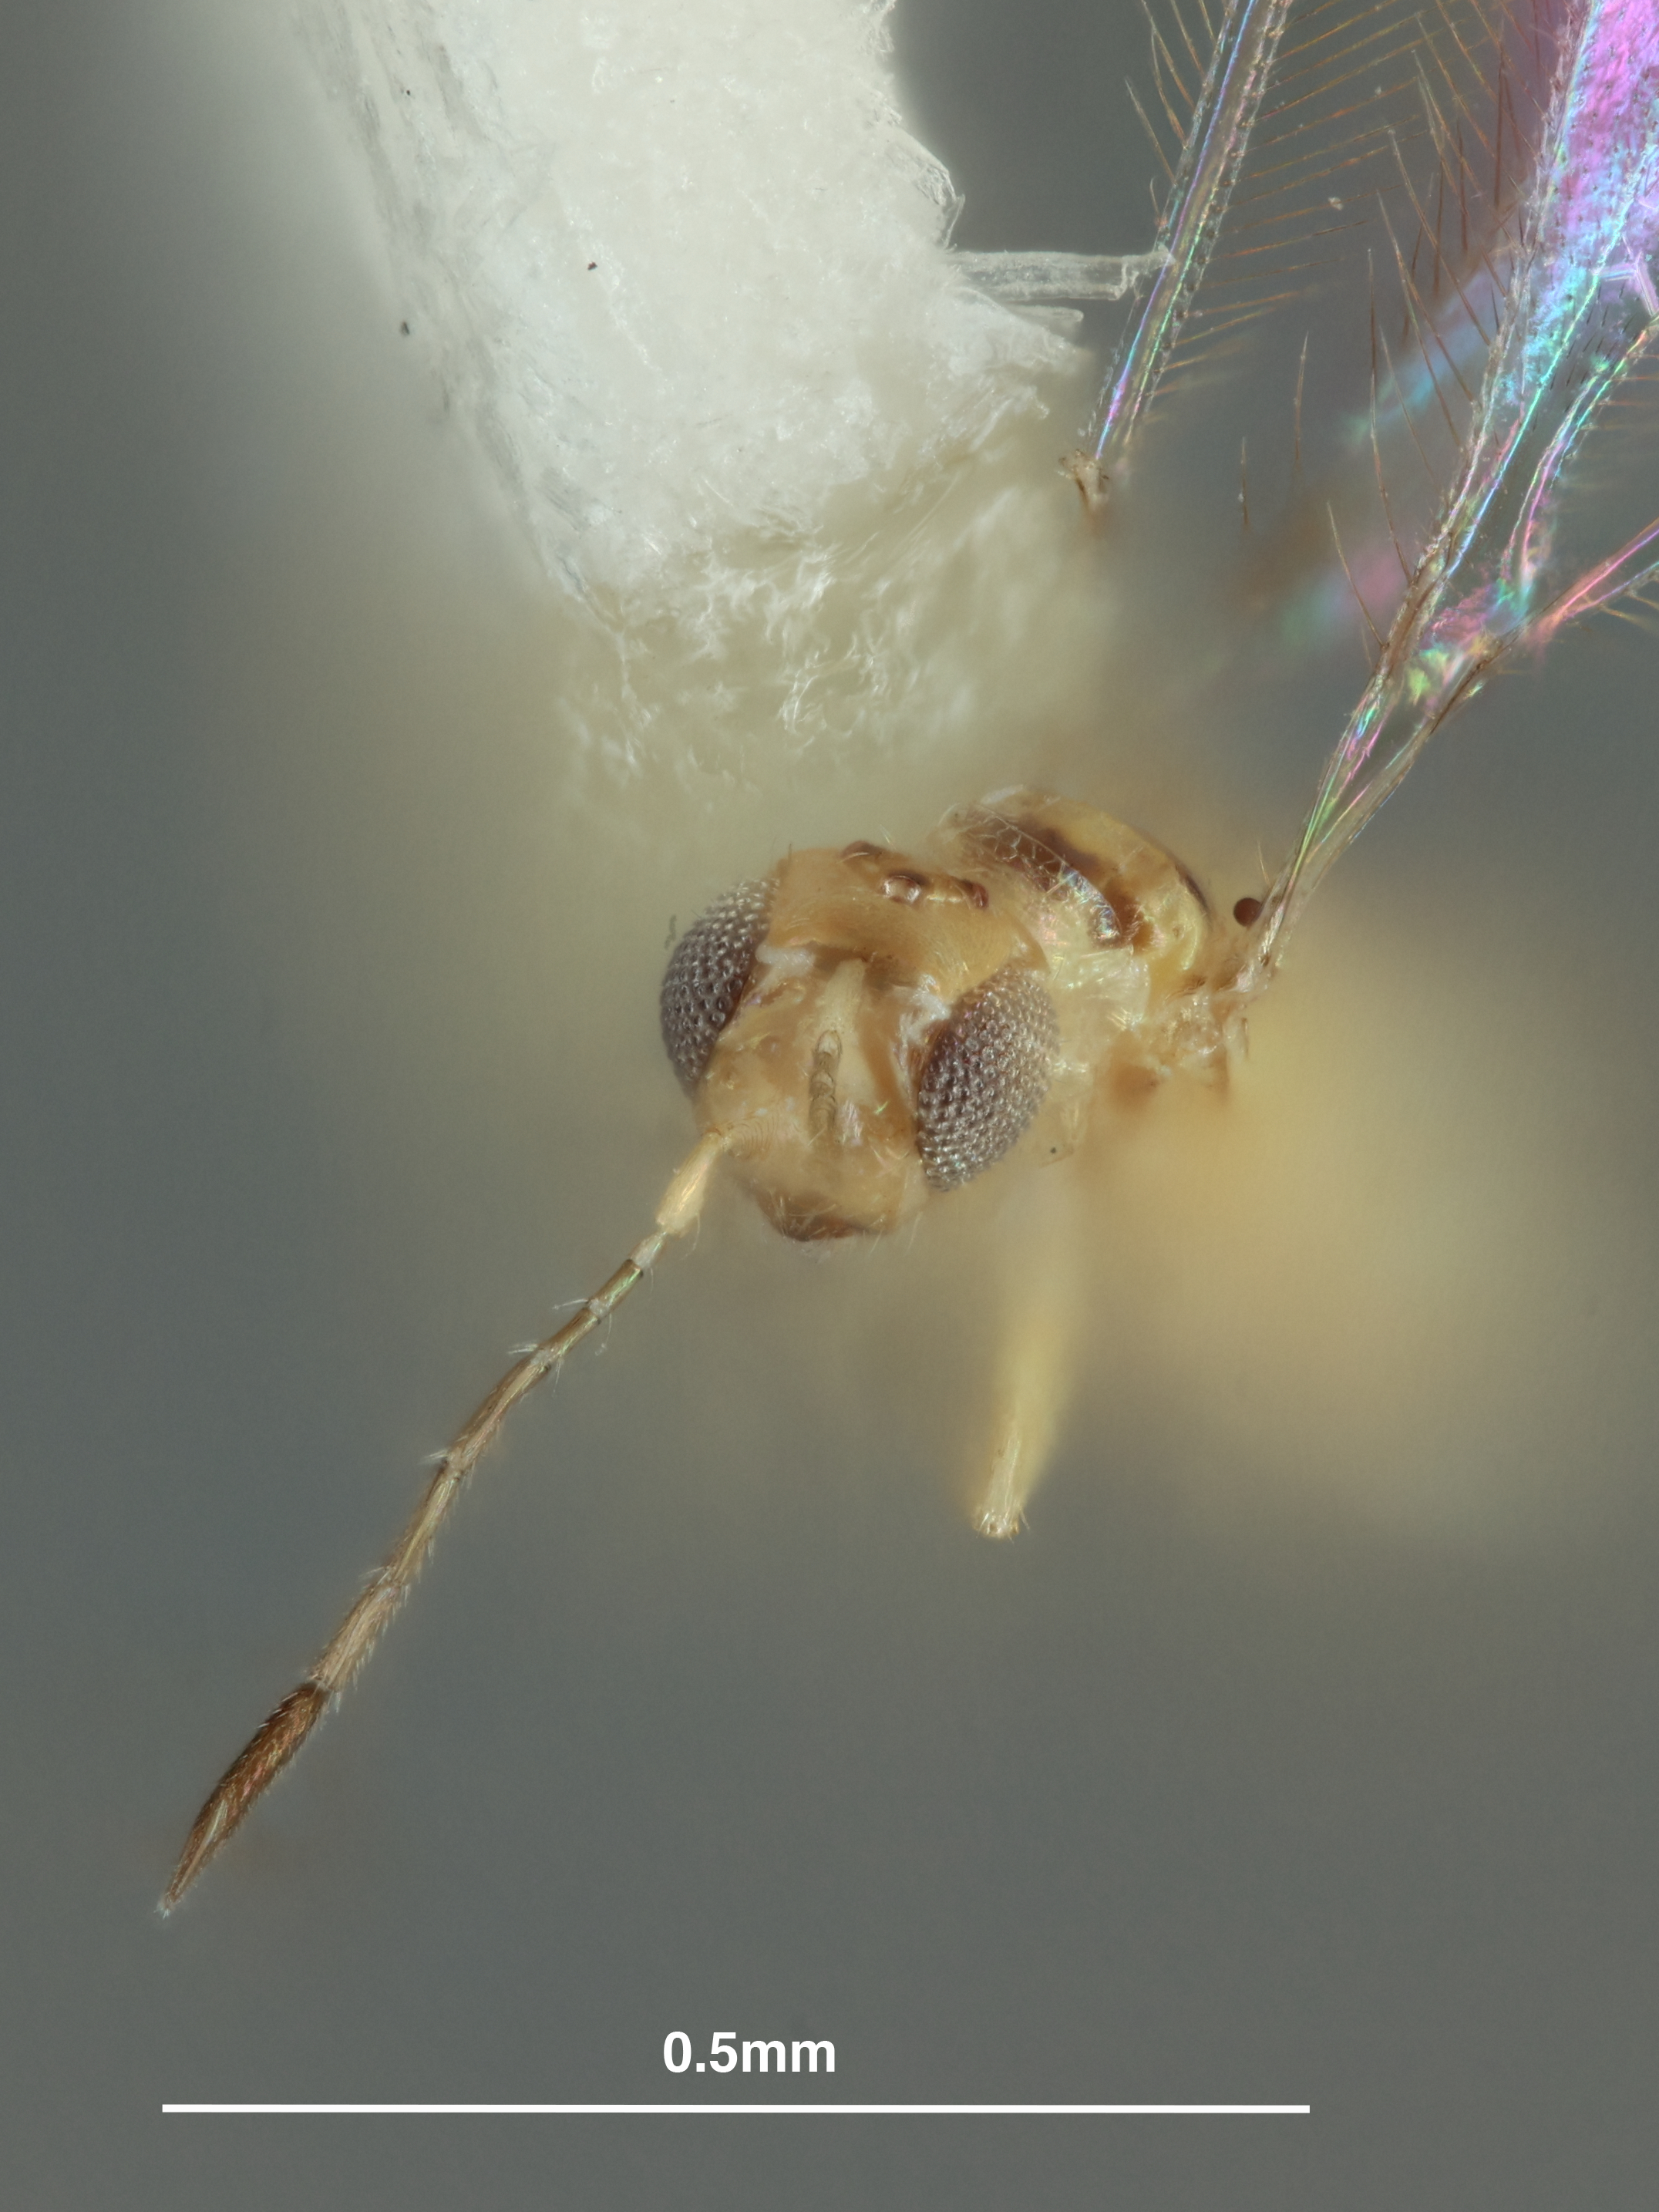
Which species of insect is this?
Anagrus stethynioides
